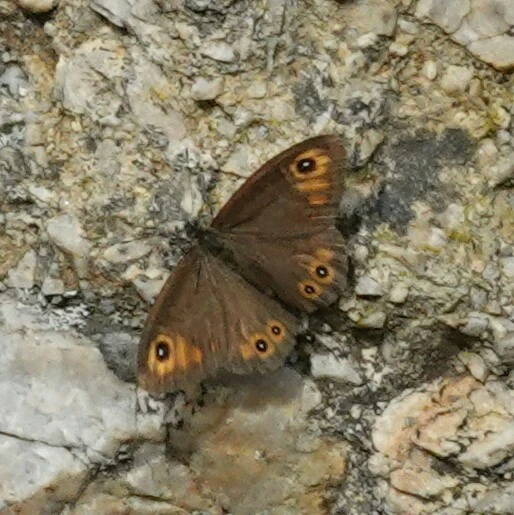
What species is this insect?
Lasiommata maera (also Pararge maera)
